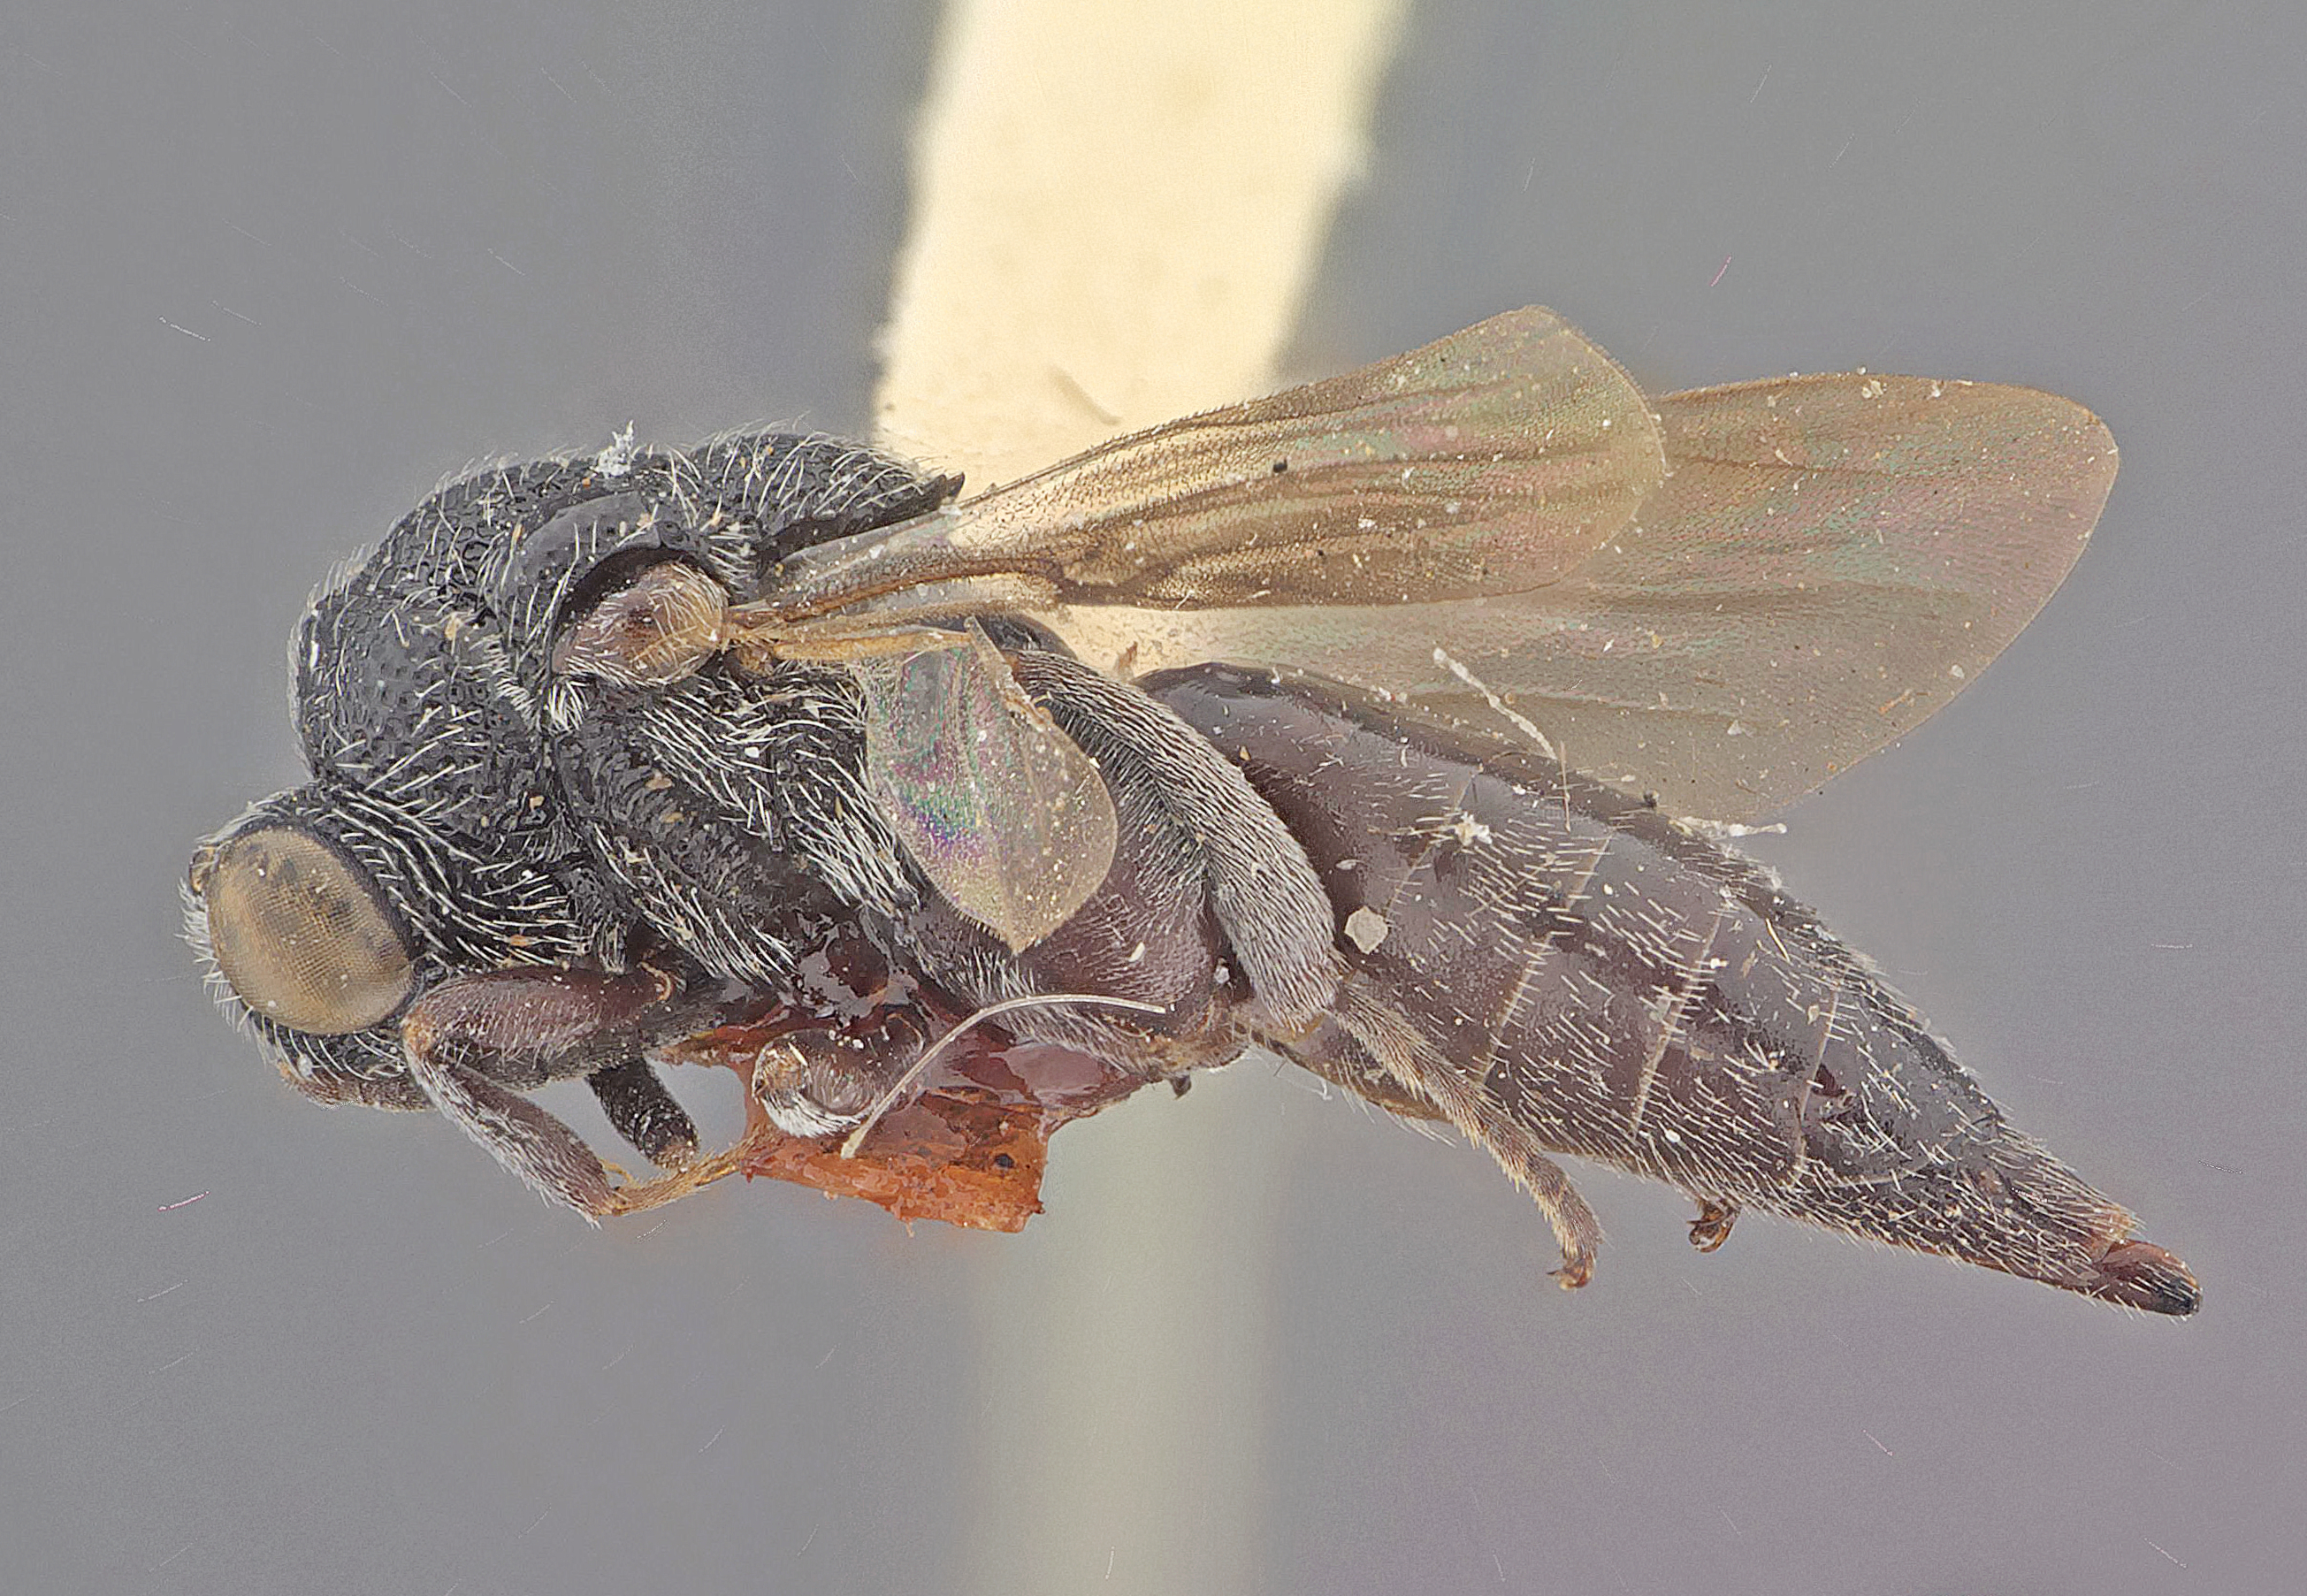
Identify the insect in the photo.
Eugastrochalcis breviceps
